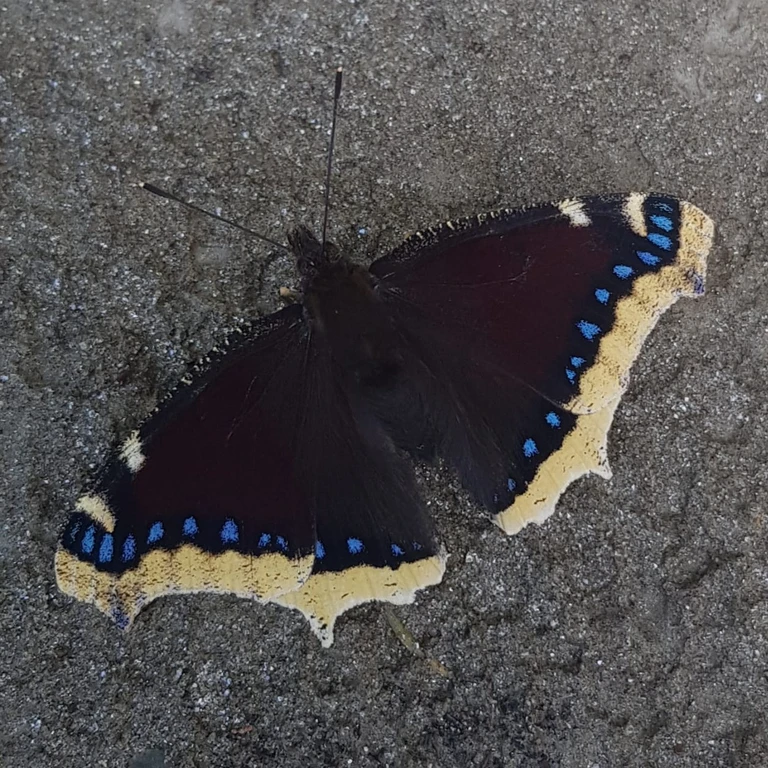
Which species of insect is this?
Nymphalis antiopa
